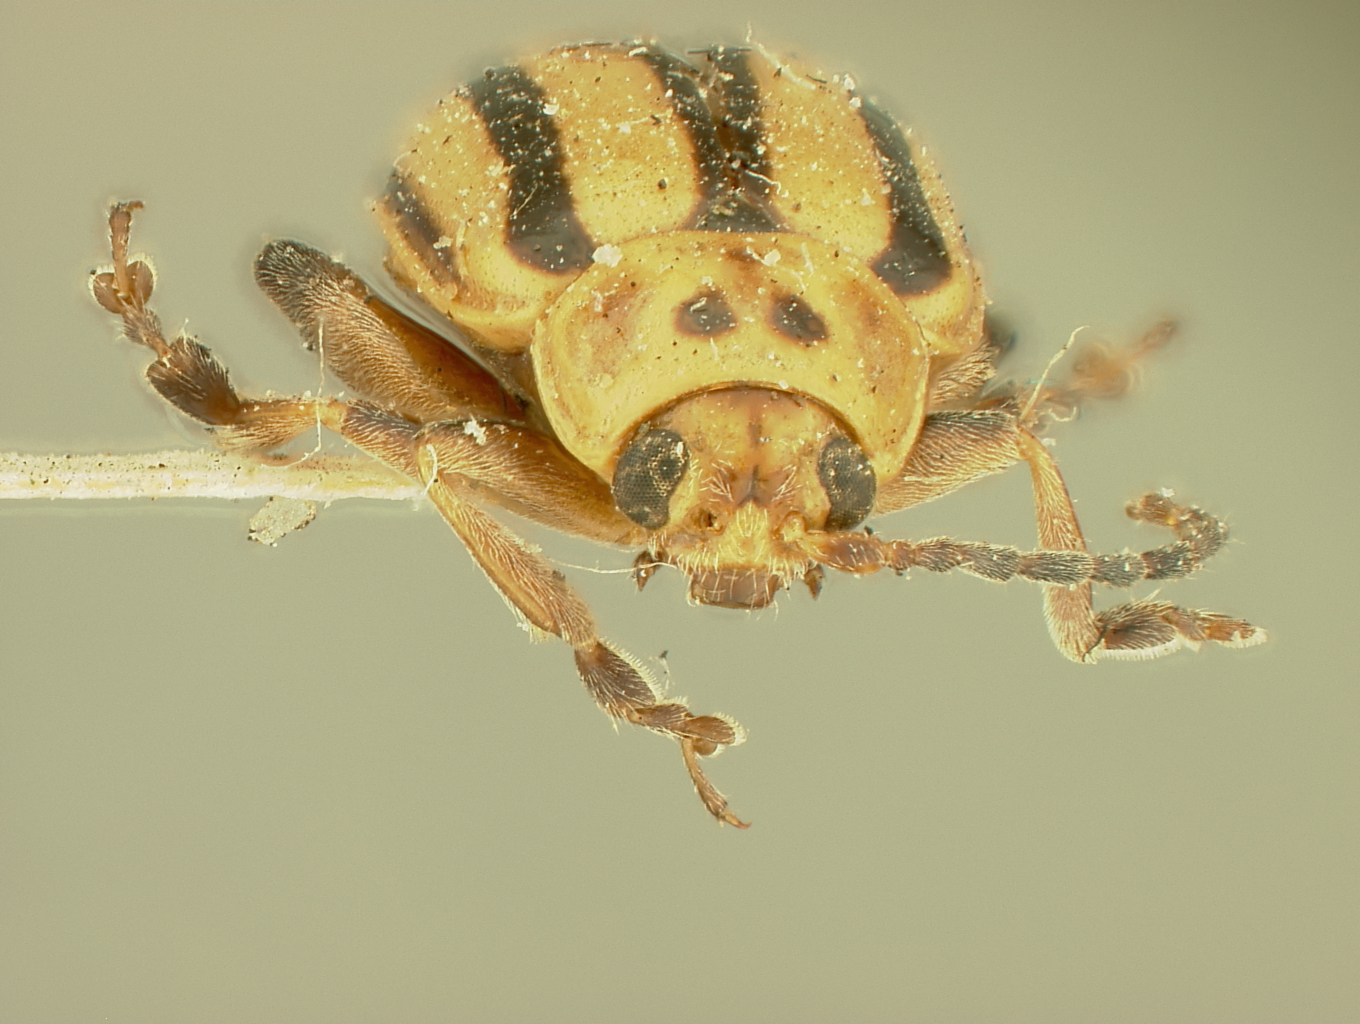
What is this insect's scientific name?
Disonycha quinquerutata
